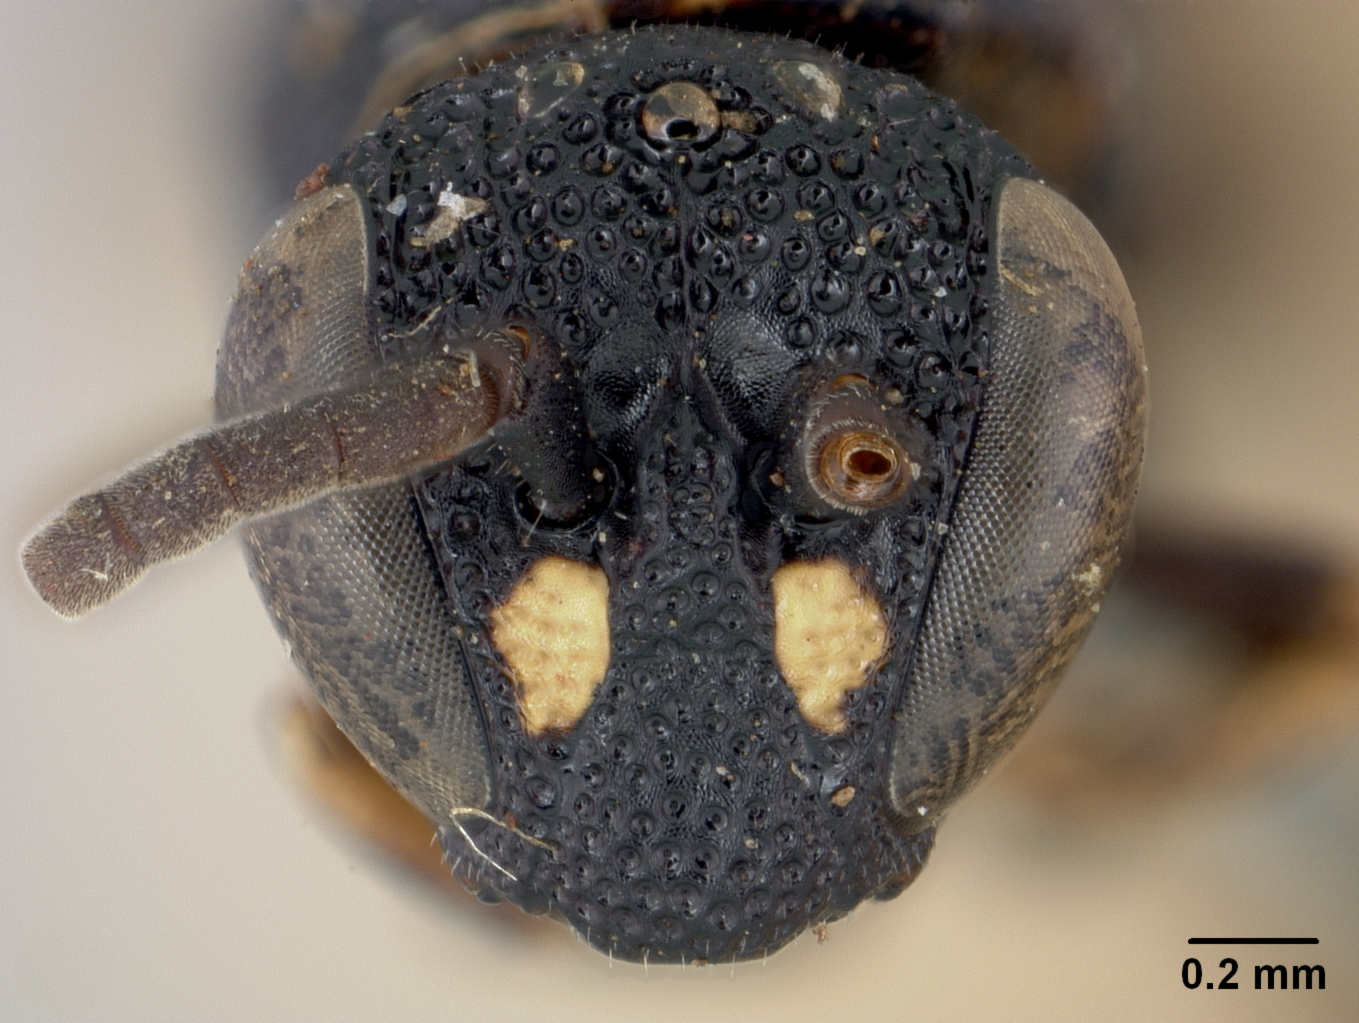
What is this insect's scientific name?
Metahylaeus cribratus
